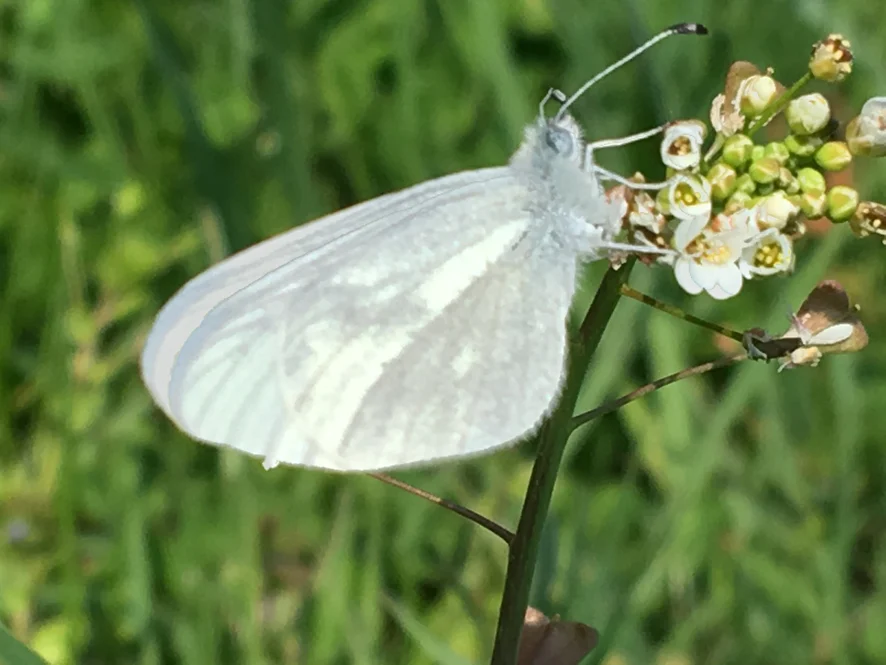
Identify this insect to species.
Leptidea sinapis/juvernica
